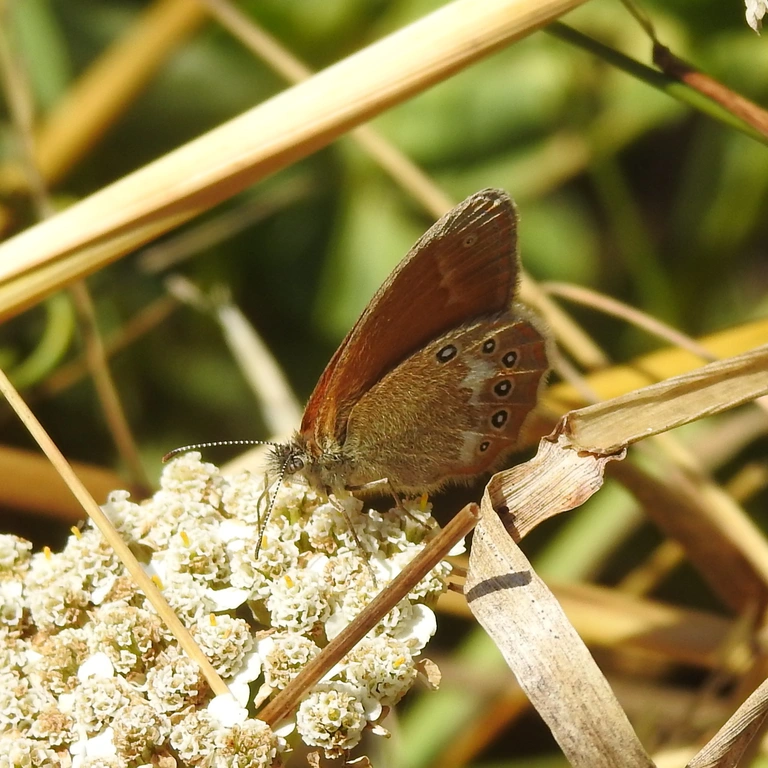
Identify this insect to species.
Coenonympha glycerion (also Coenonympha iphis)
